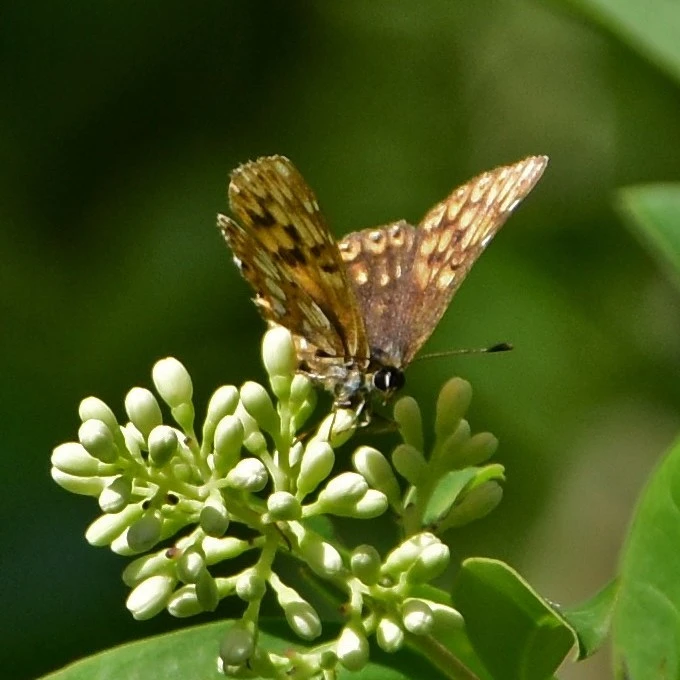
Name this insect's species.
Hamearis lucina
